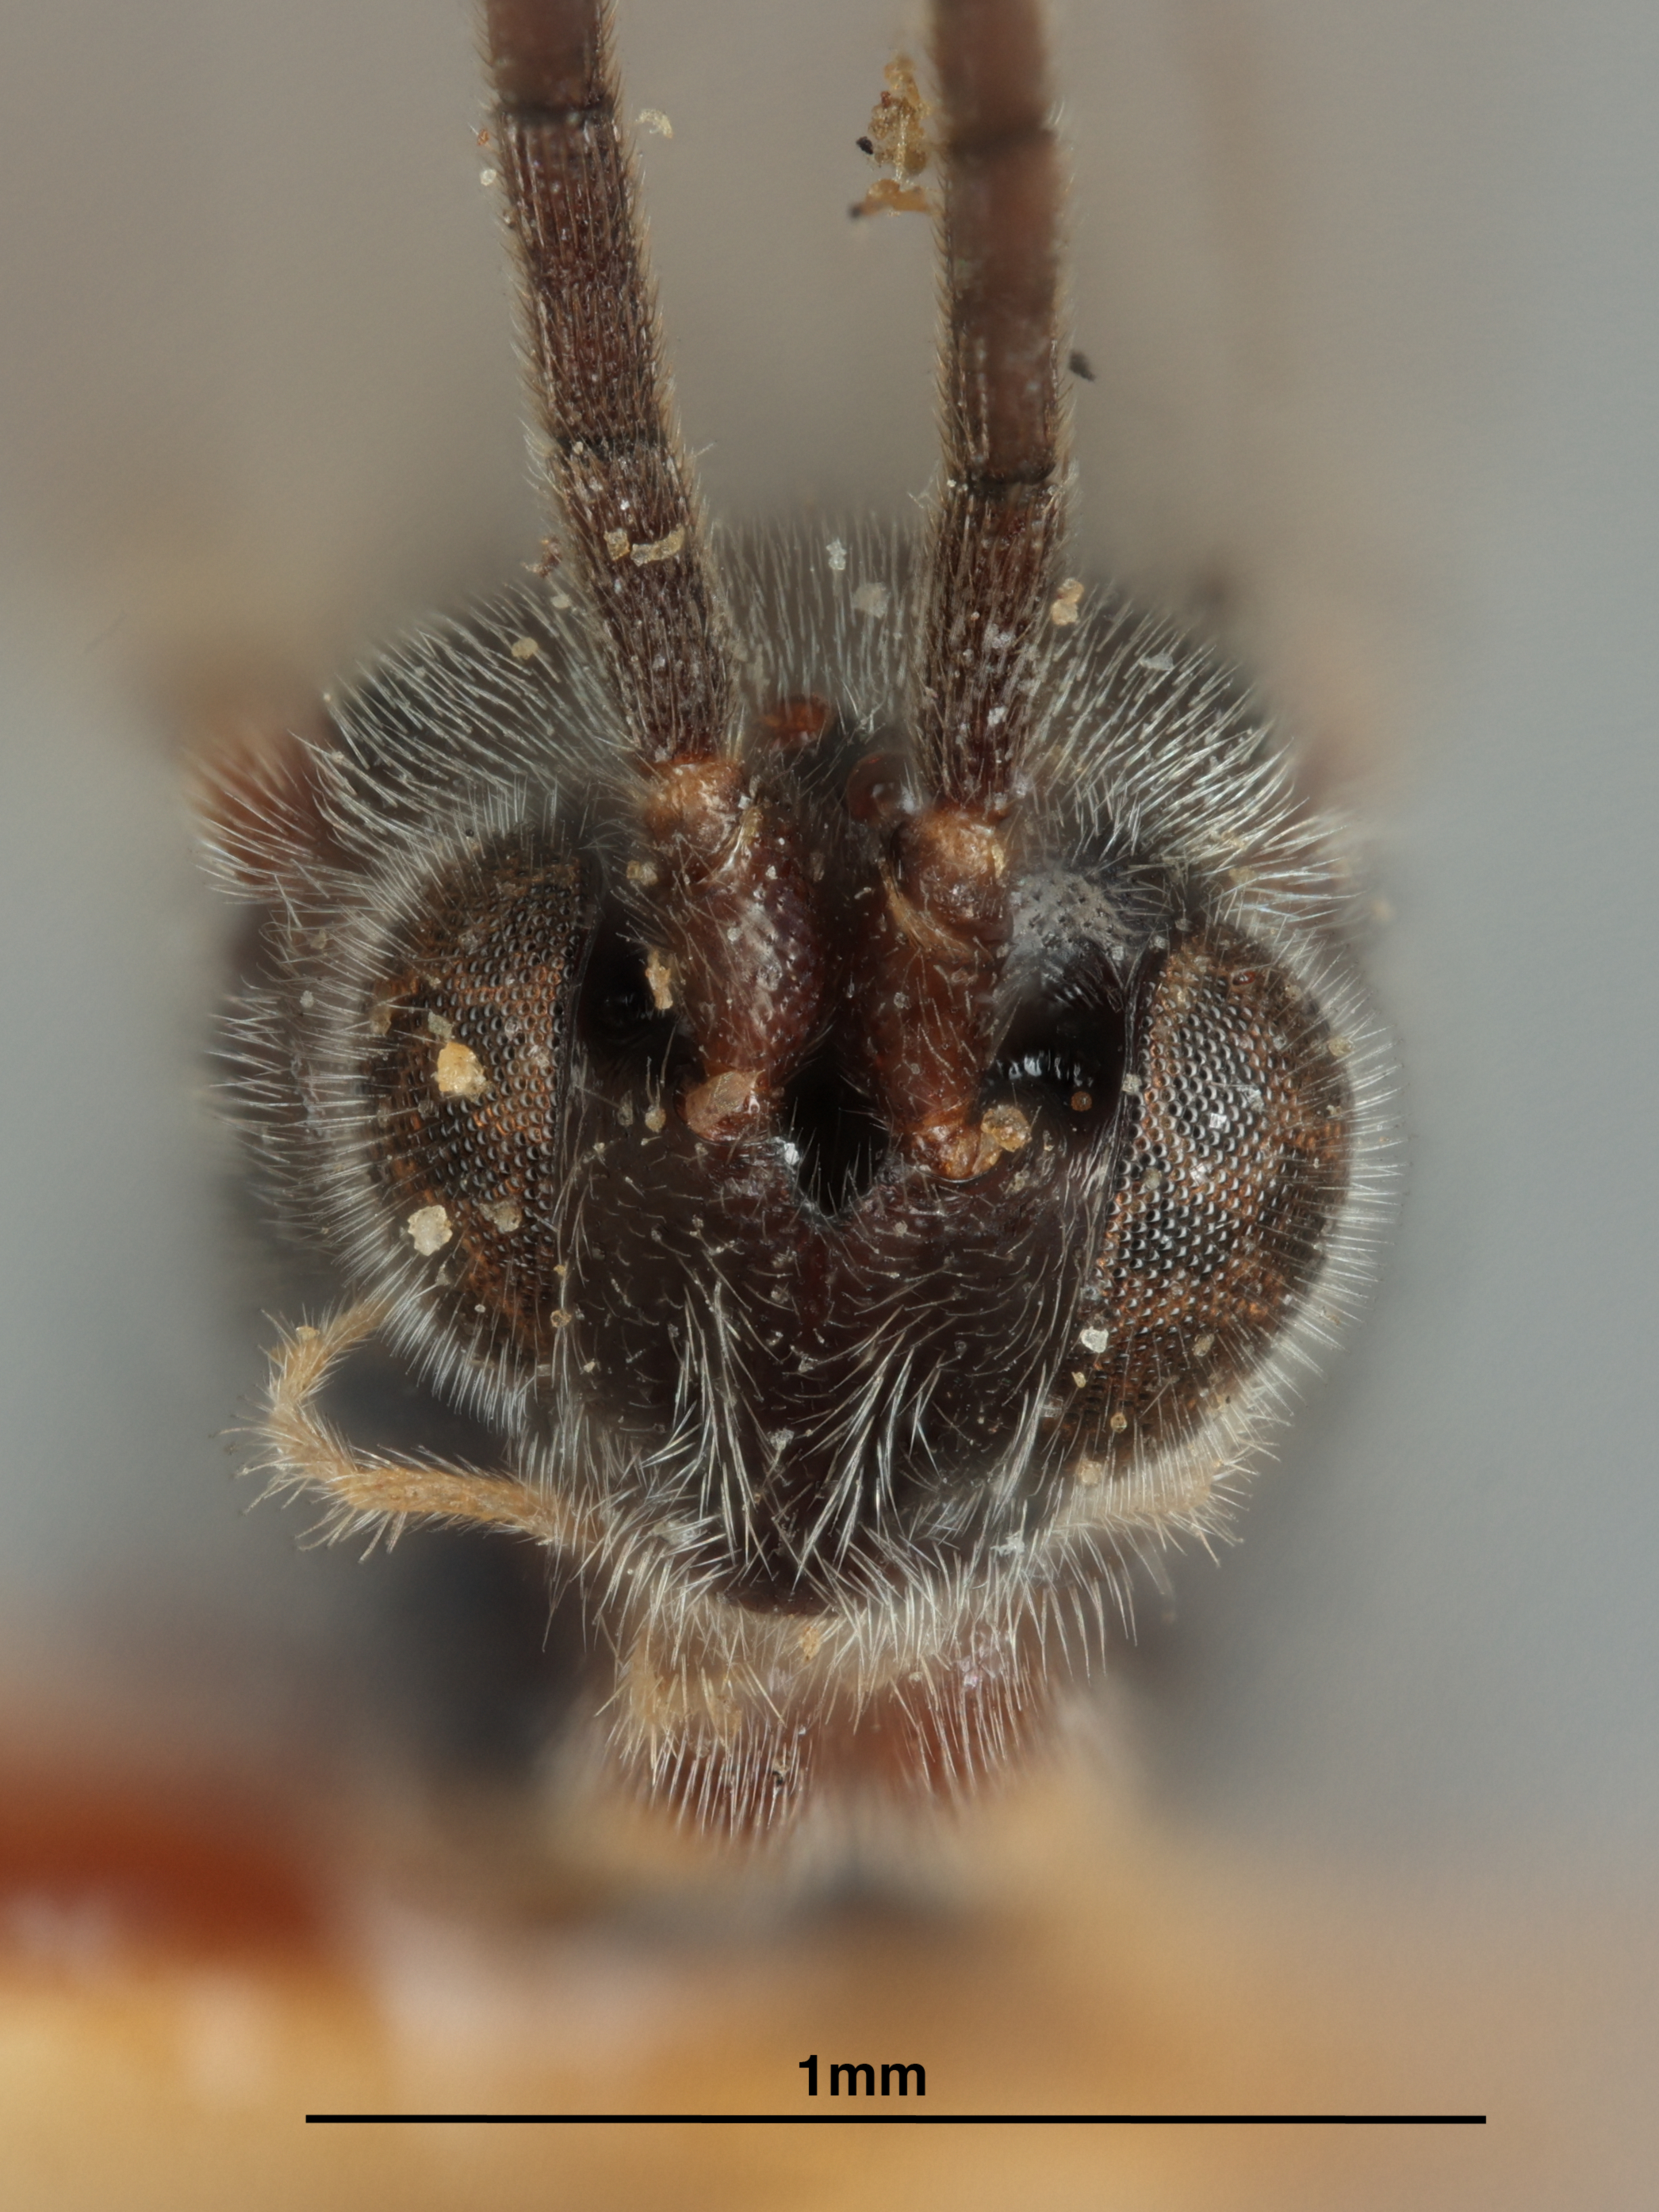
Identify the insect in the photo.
Apanteles cavifrons
